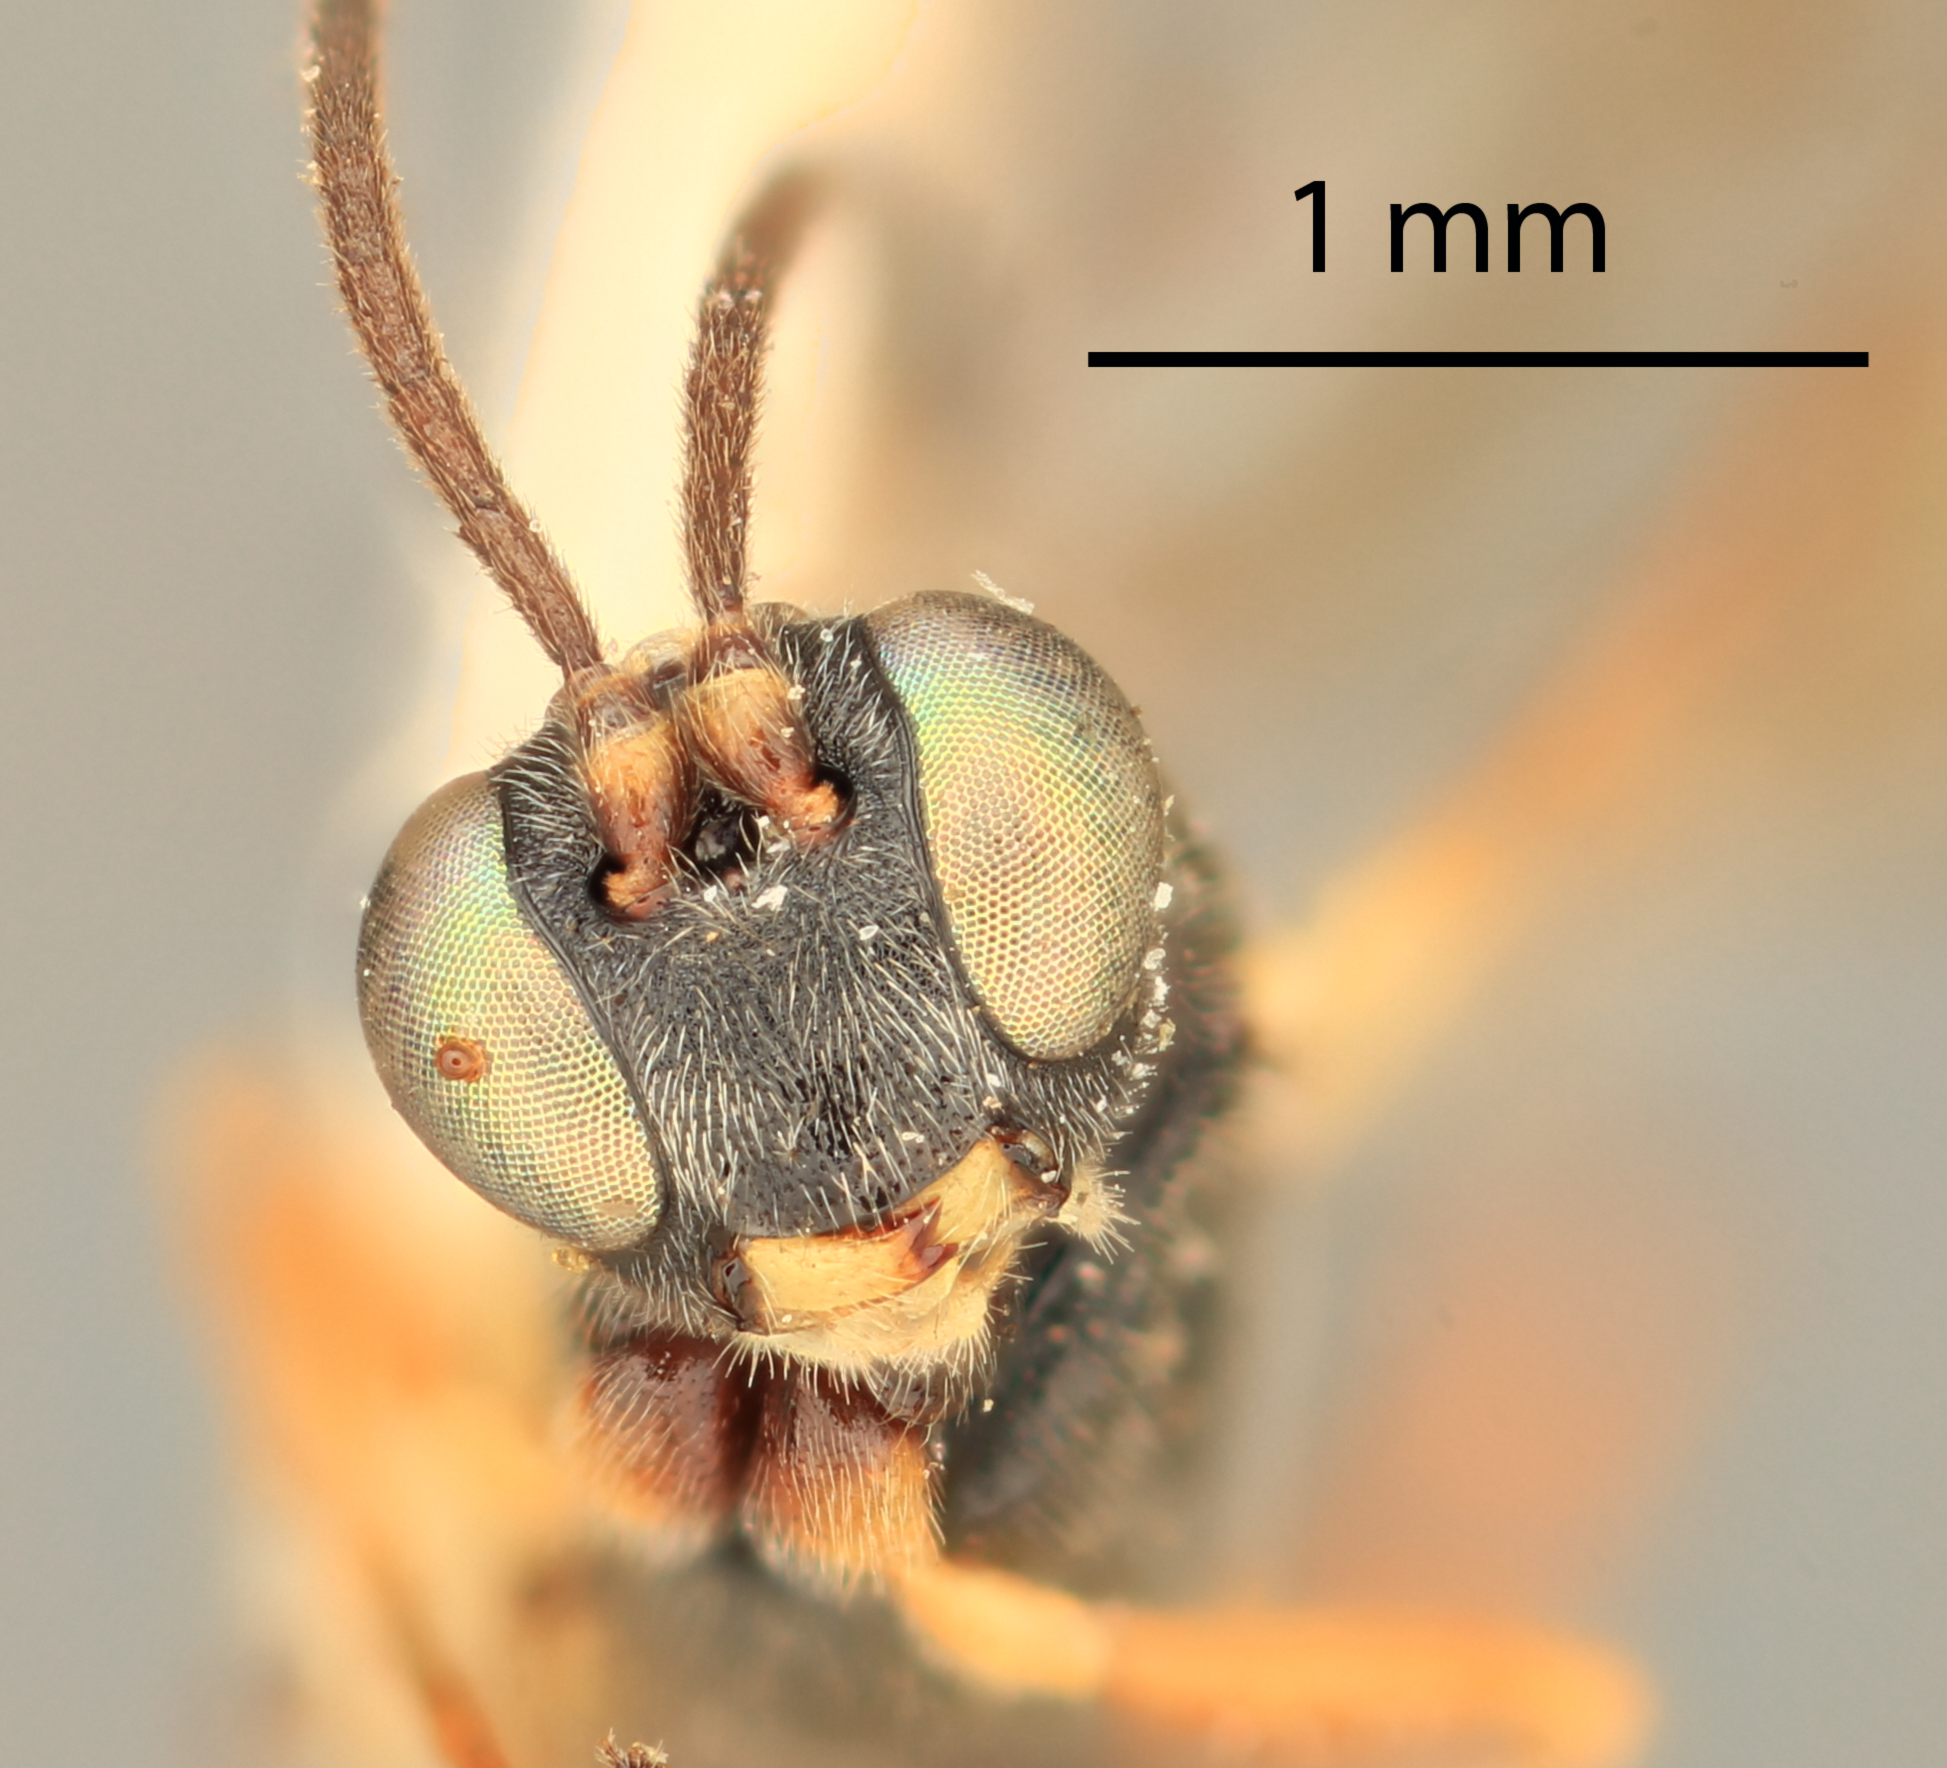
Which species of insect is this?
Campoplex parviformis
